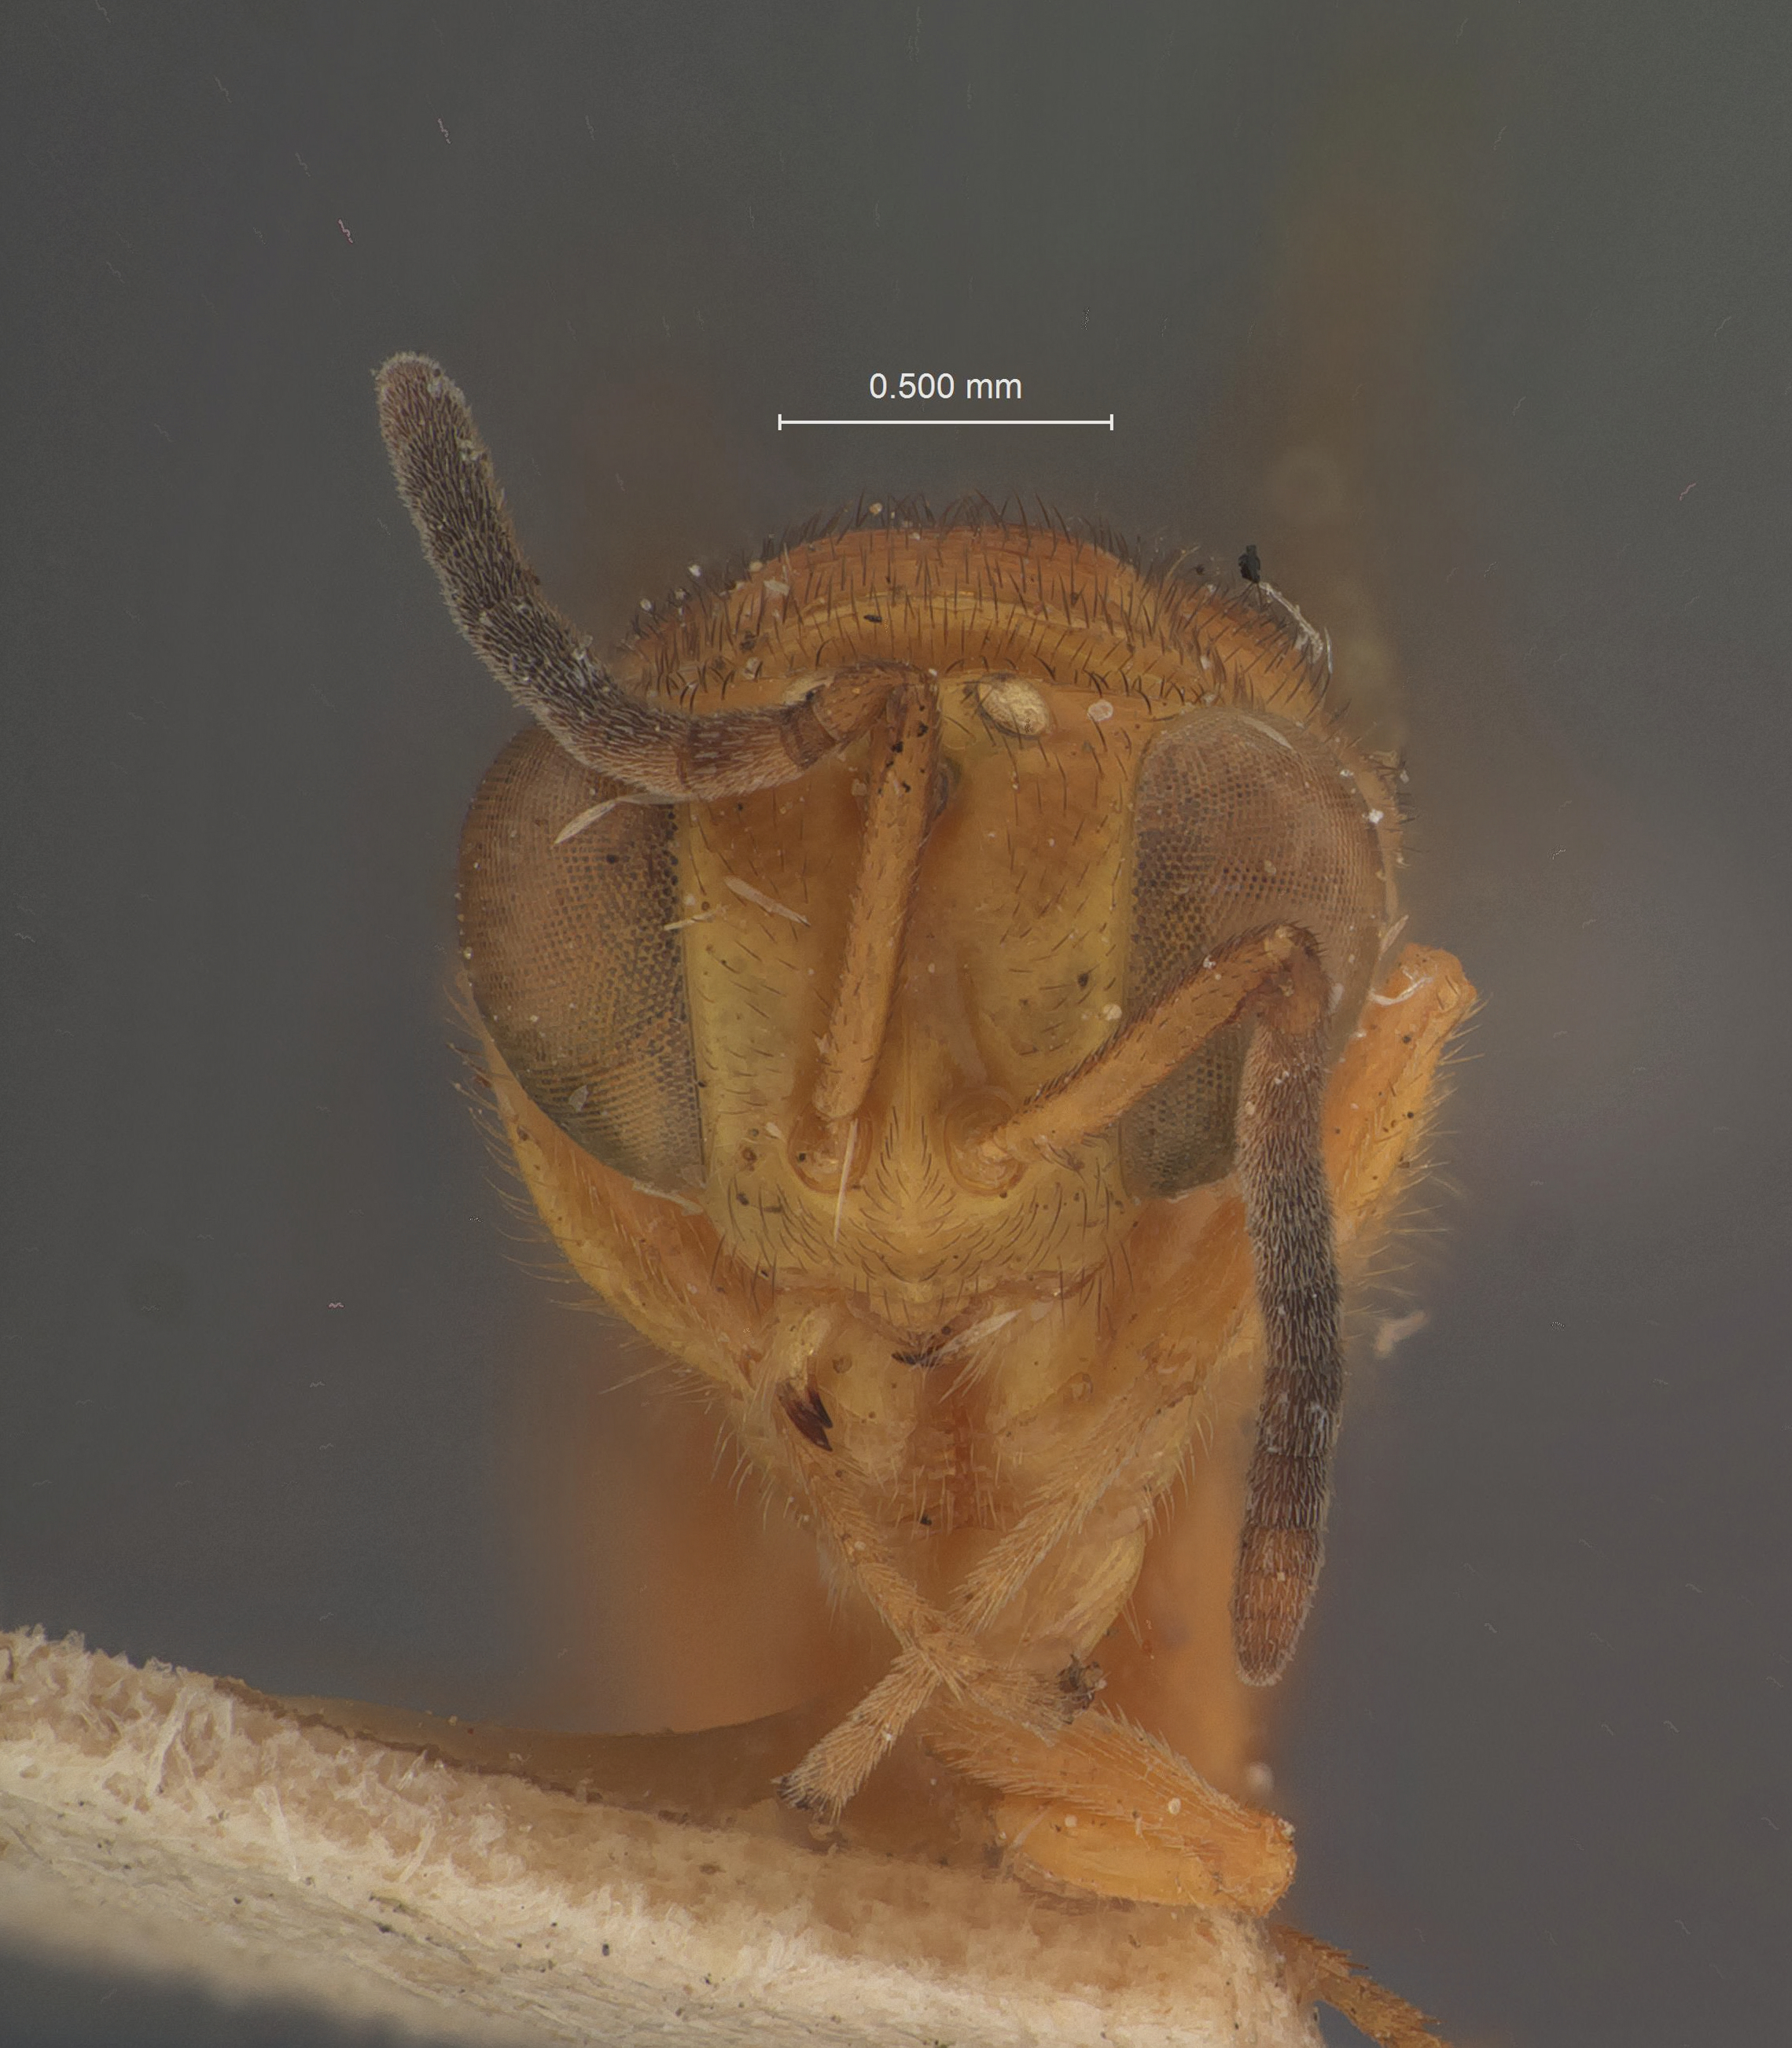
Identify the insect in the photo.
Conura segoviae
